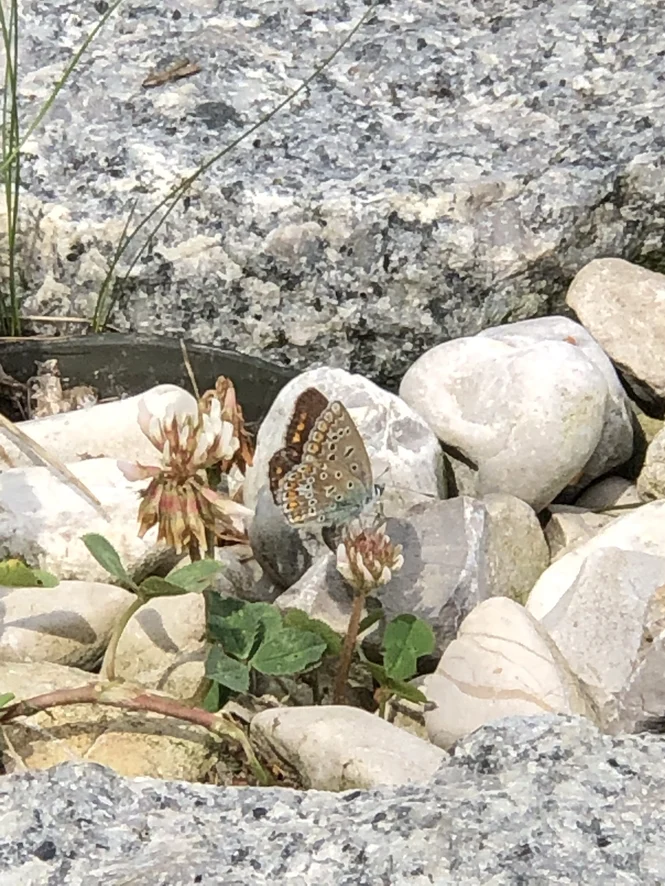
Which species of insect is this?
Polyommatus icarus
